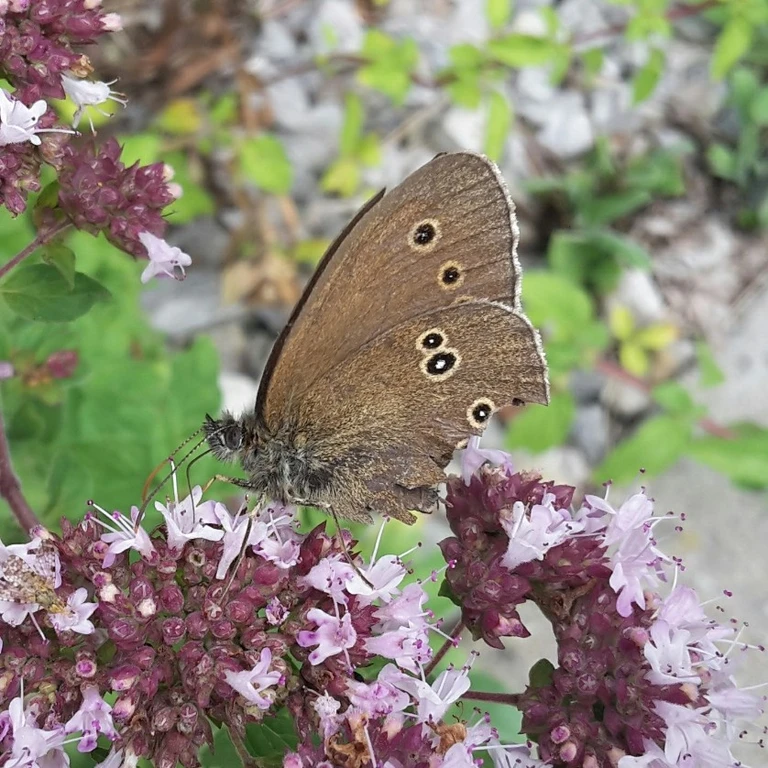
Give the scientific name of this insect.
Aphantopus hyperantus
